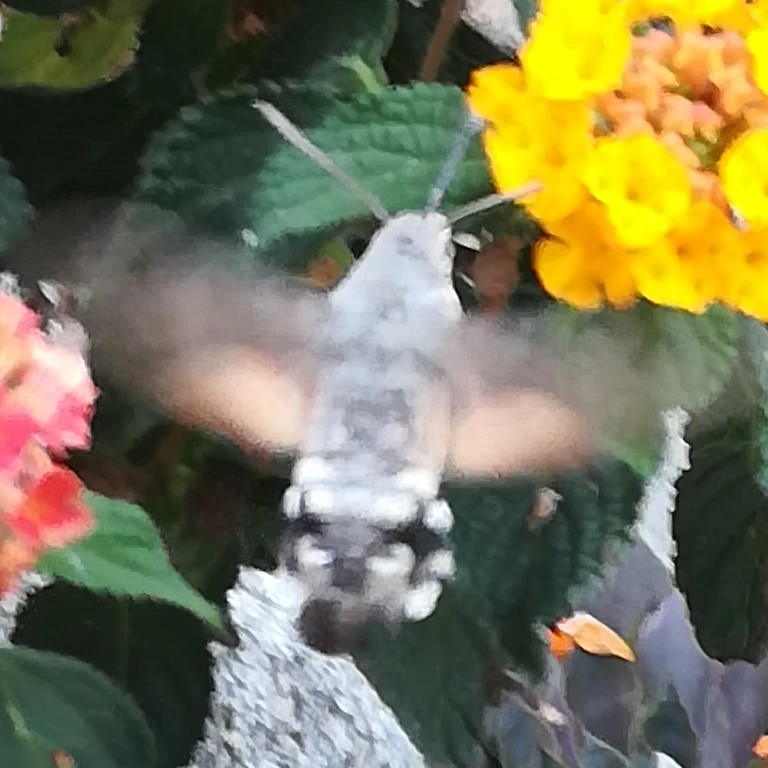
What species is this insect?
Macroglossum stellatarum
